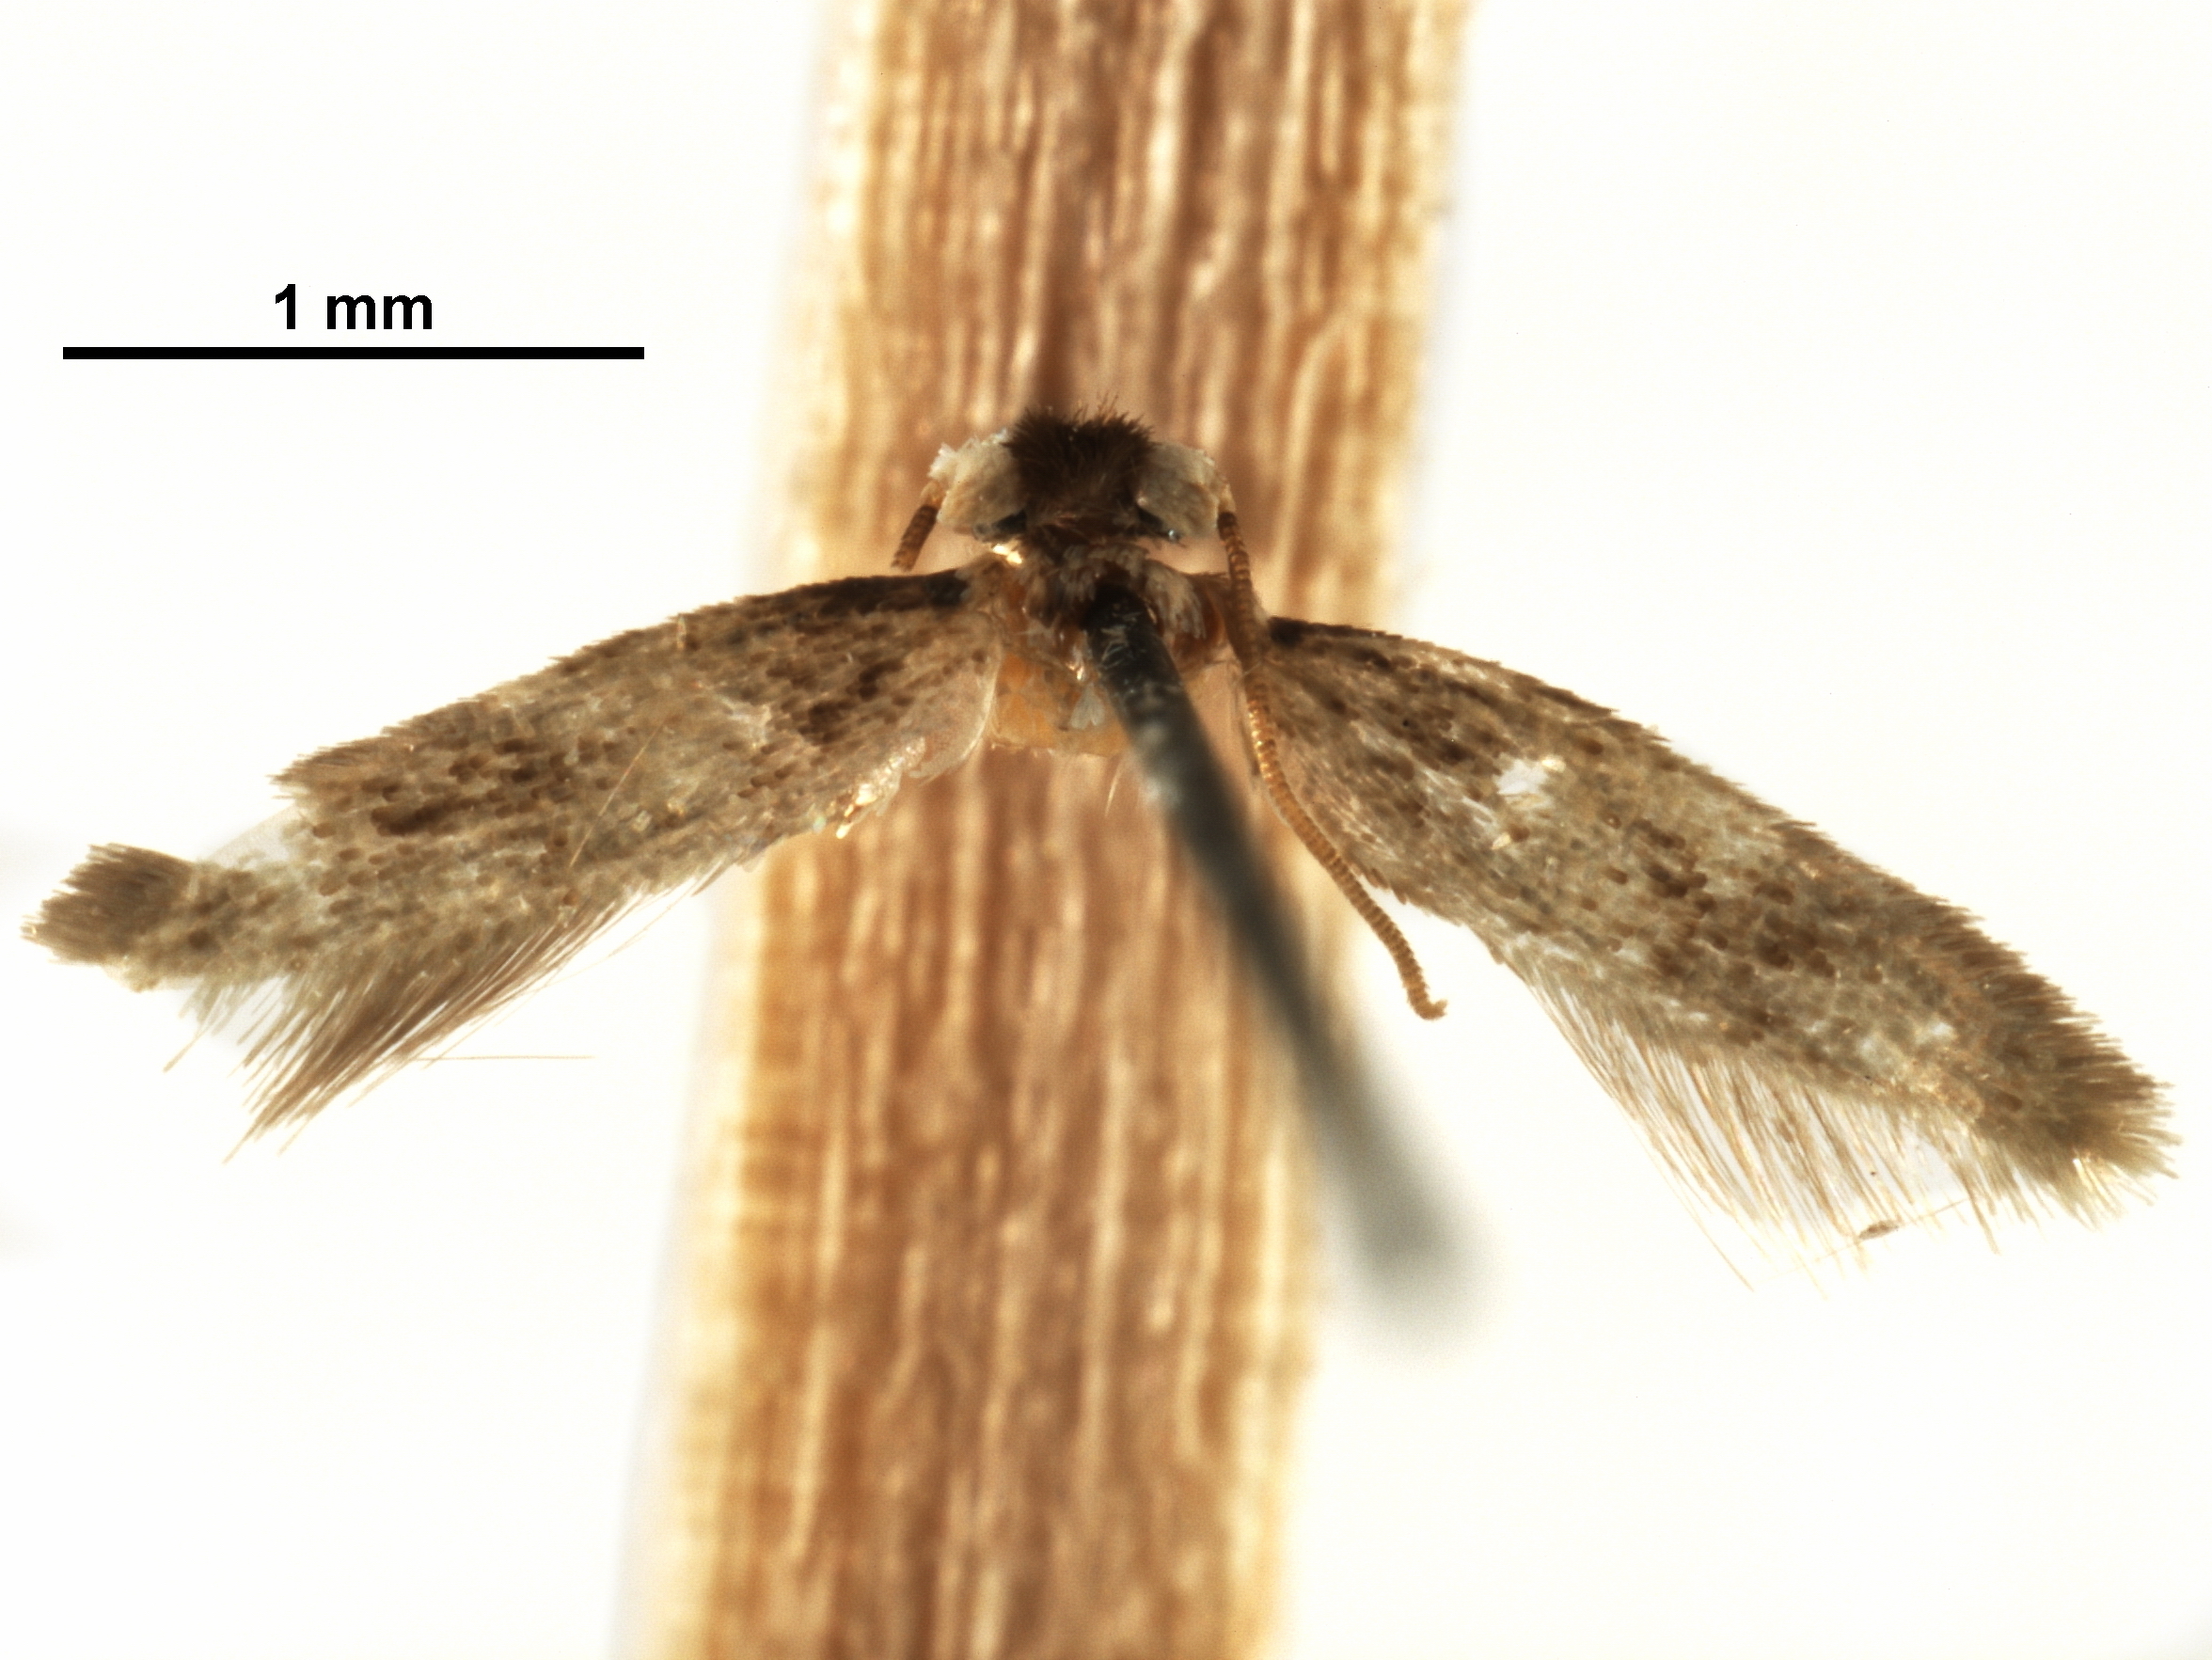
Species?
Zimmermannia bosquella
